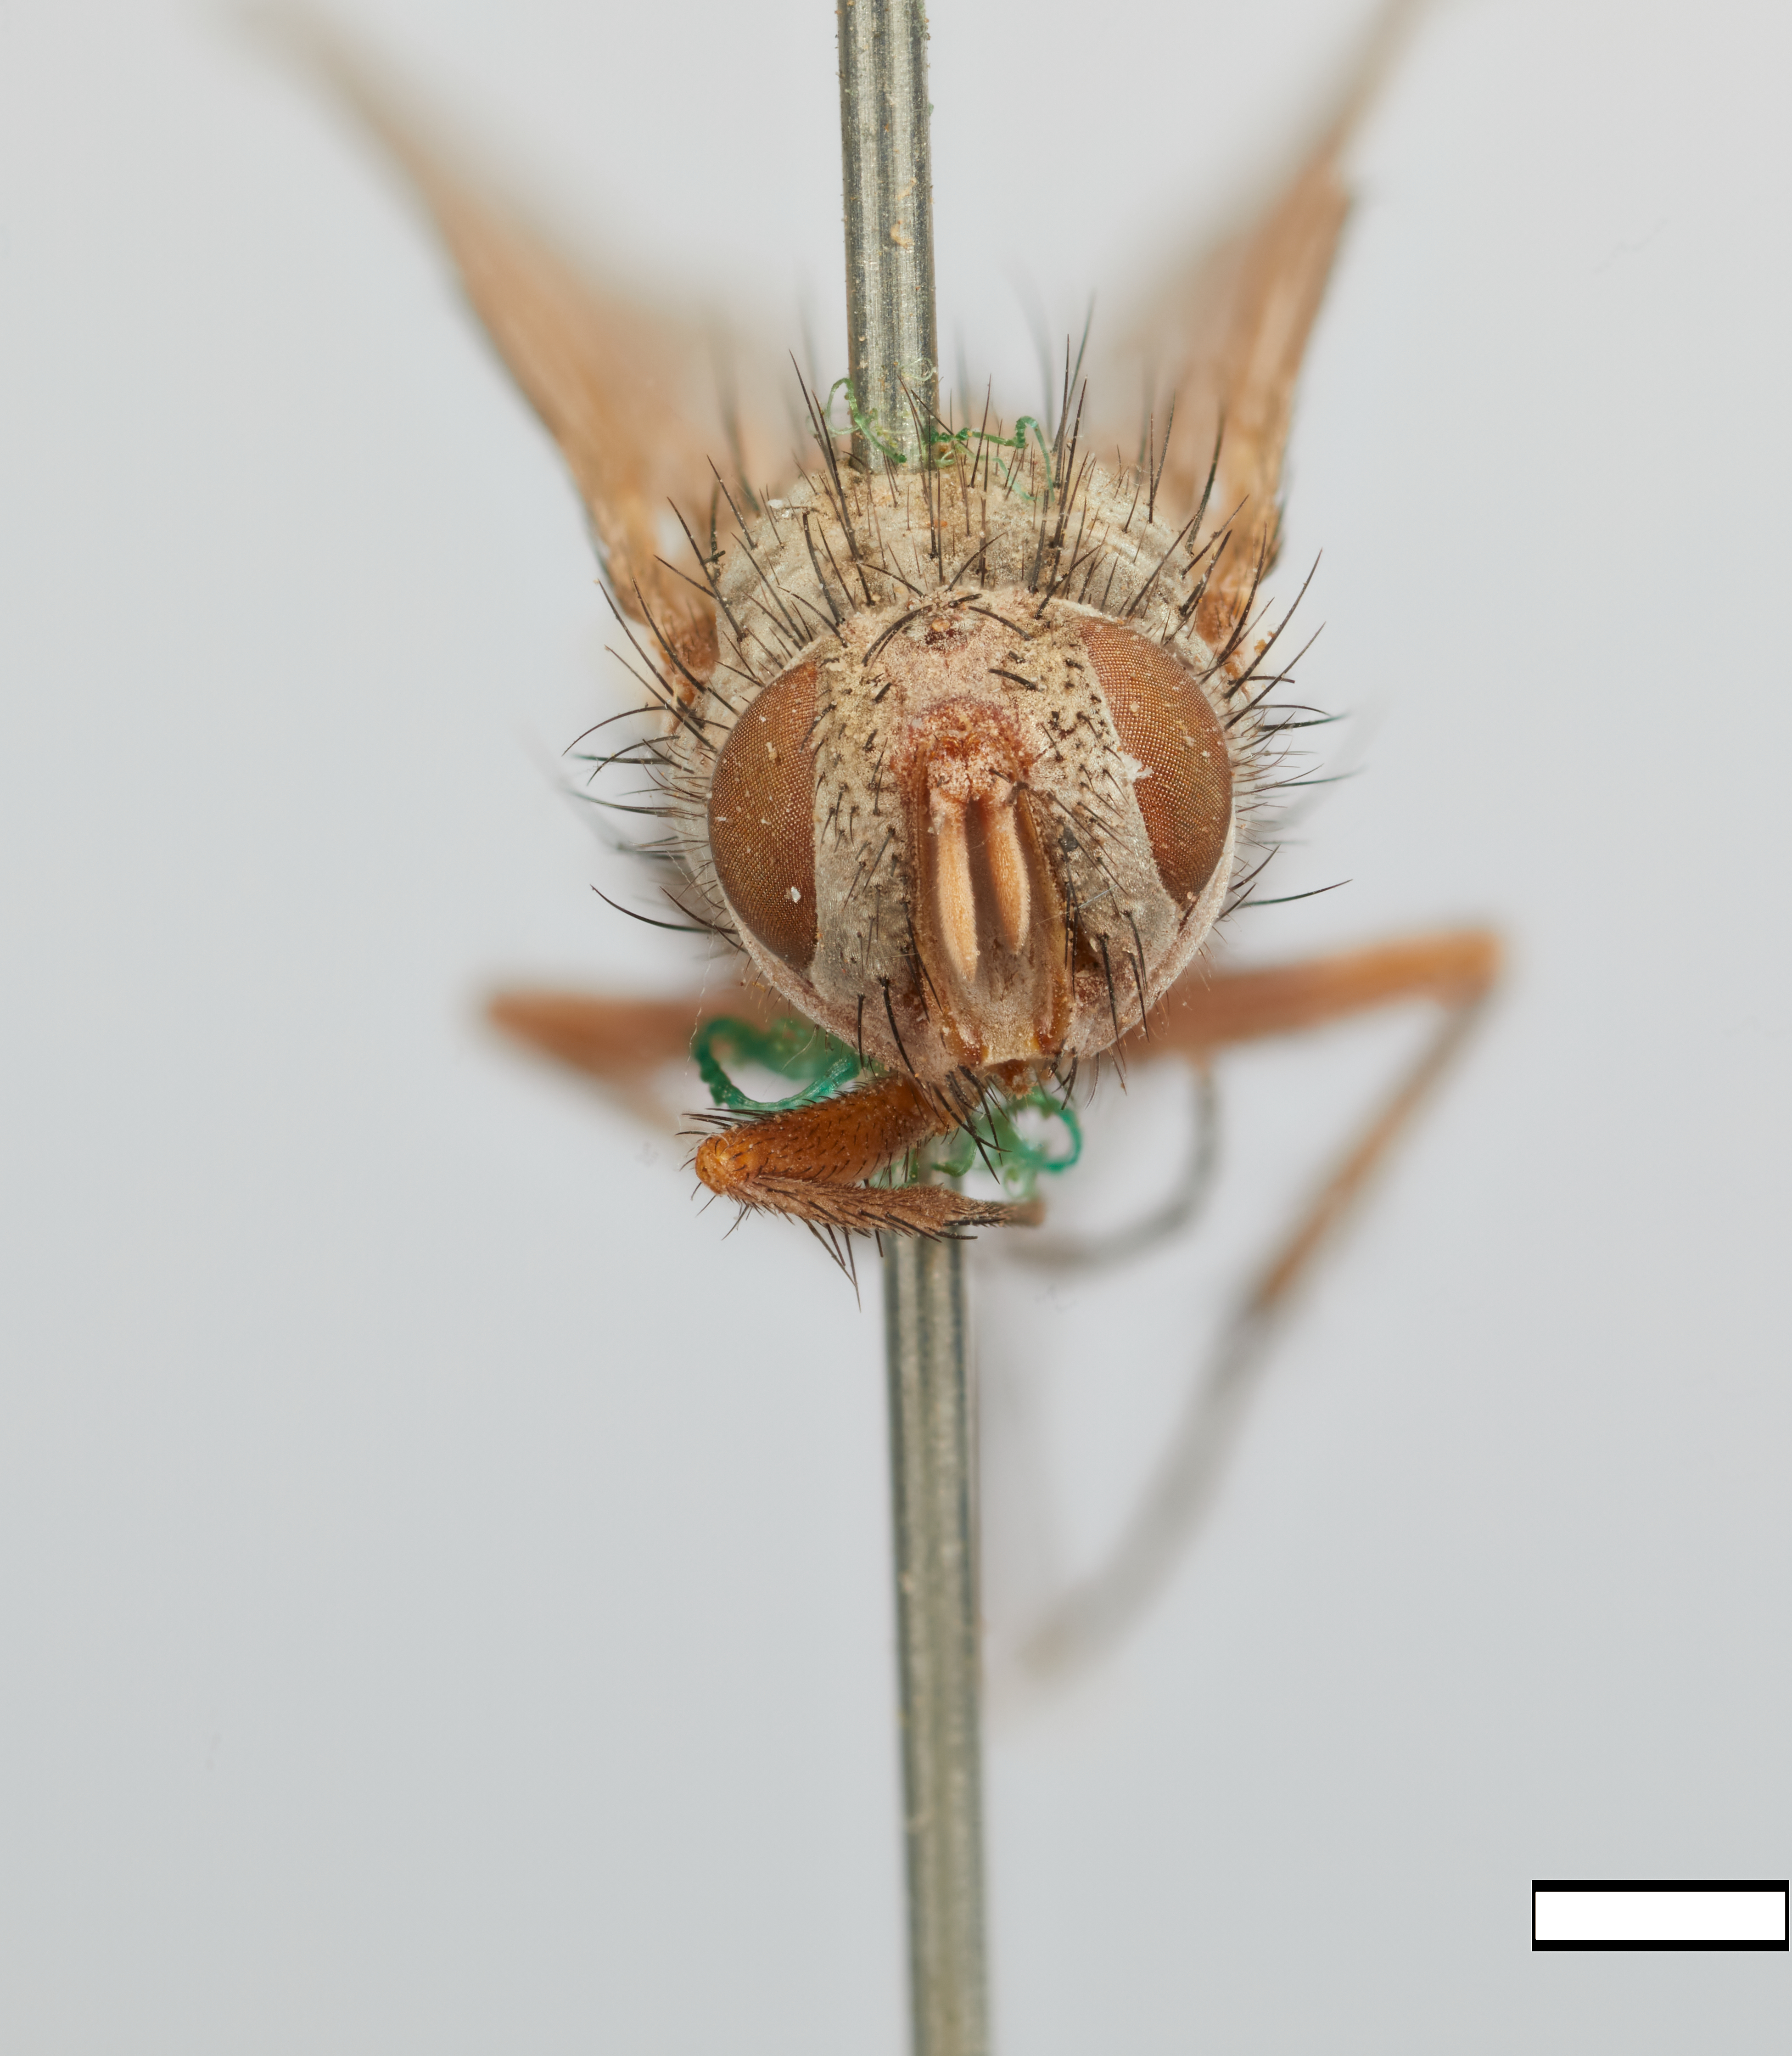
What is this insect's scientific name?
Euthyprosopa petiolata
